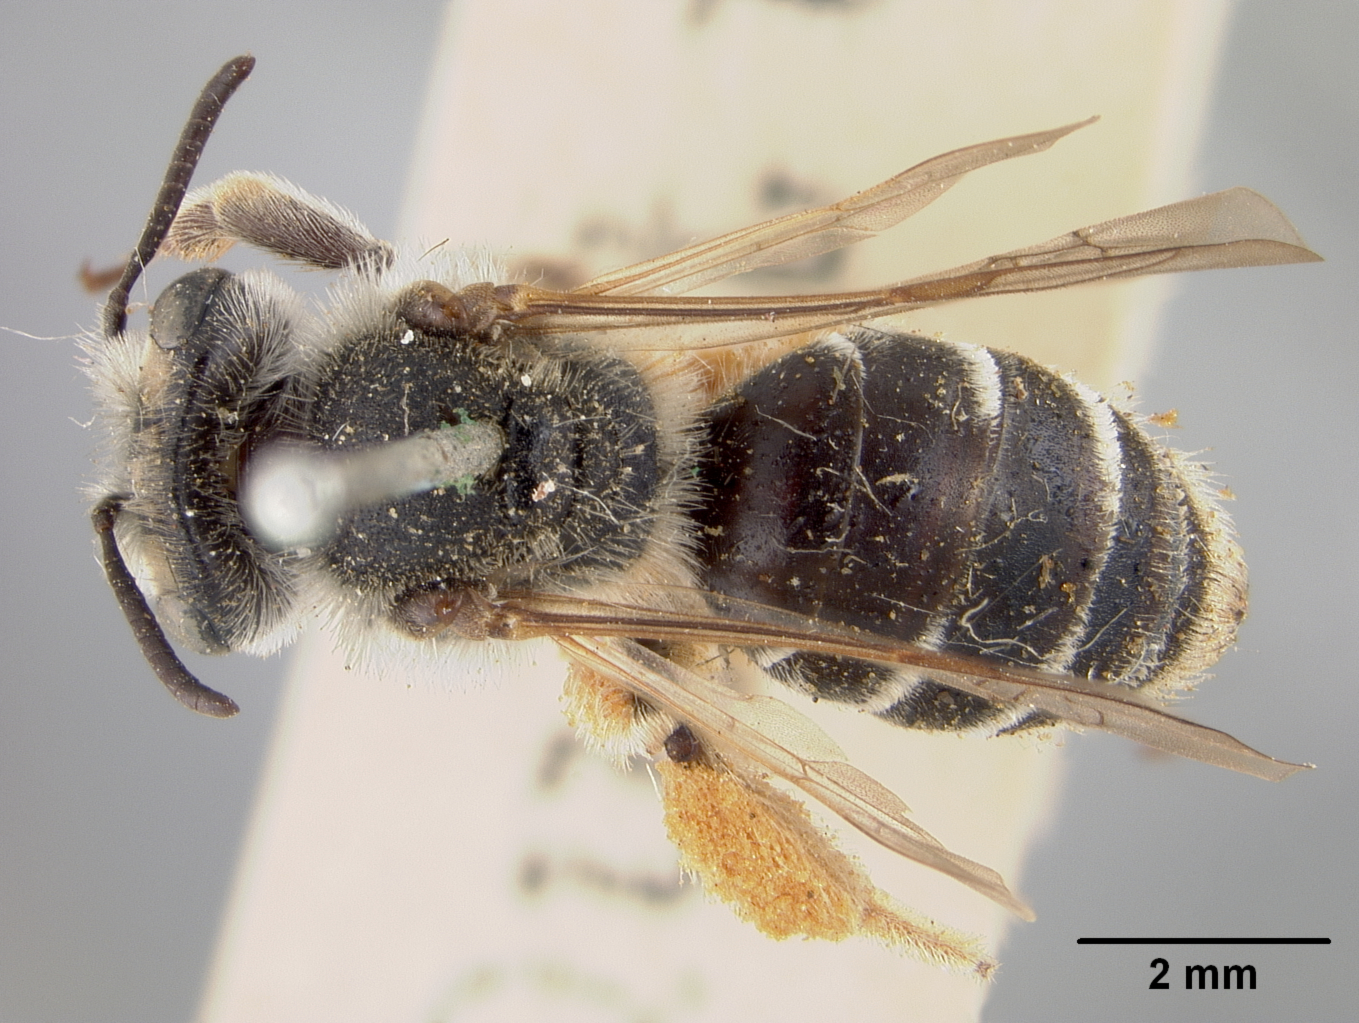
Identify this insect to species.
Andrena heteropoda
